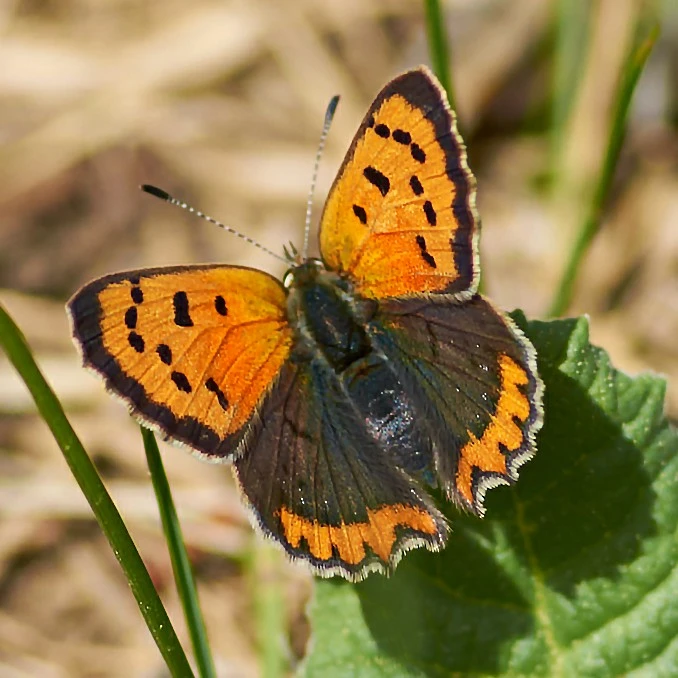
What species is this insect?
Lycaena phlaeas
